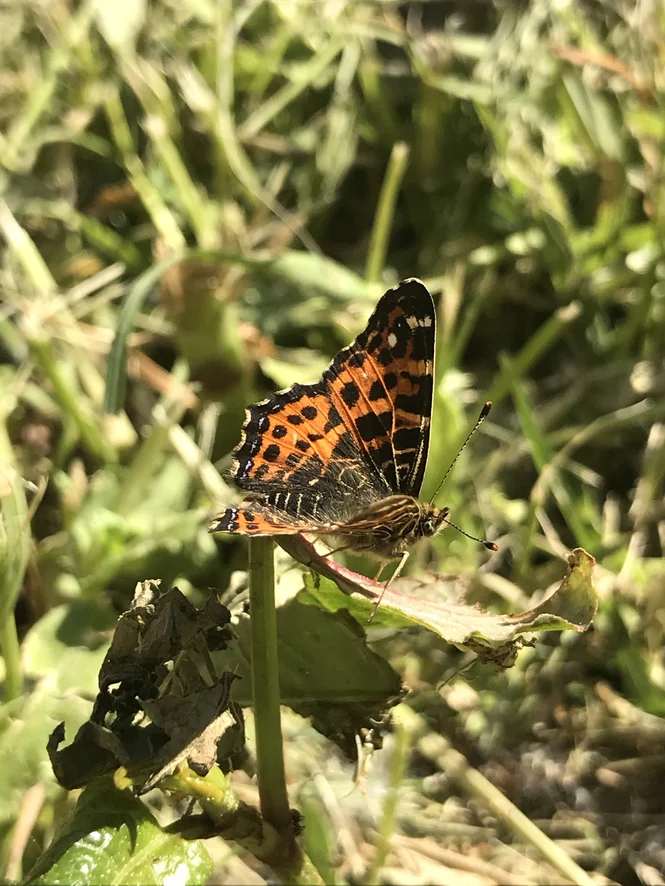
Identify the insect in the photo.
Araschnia levana
